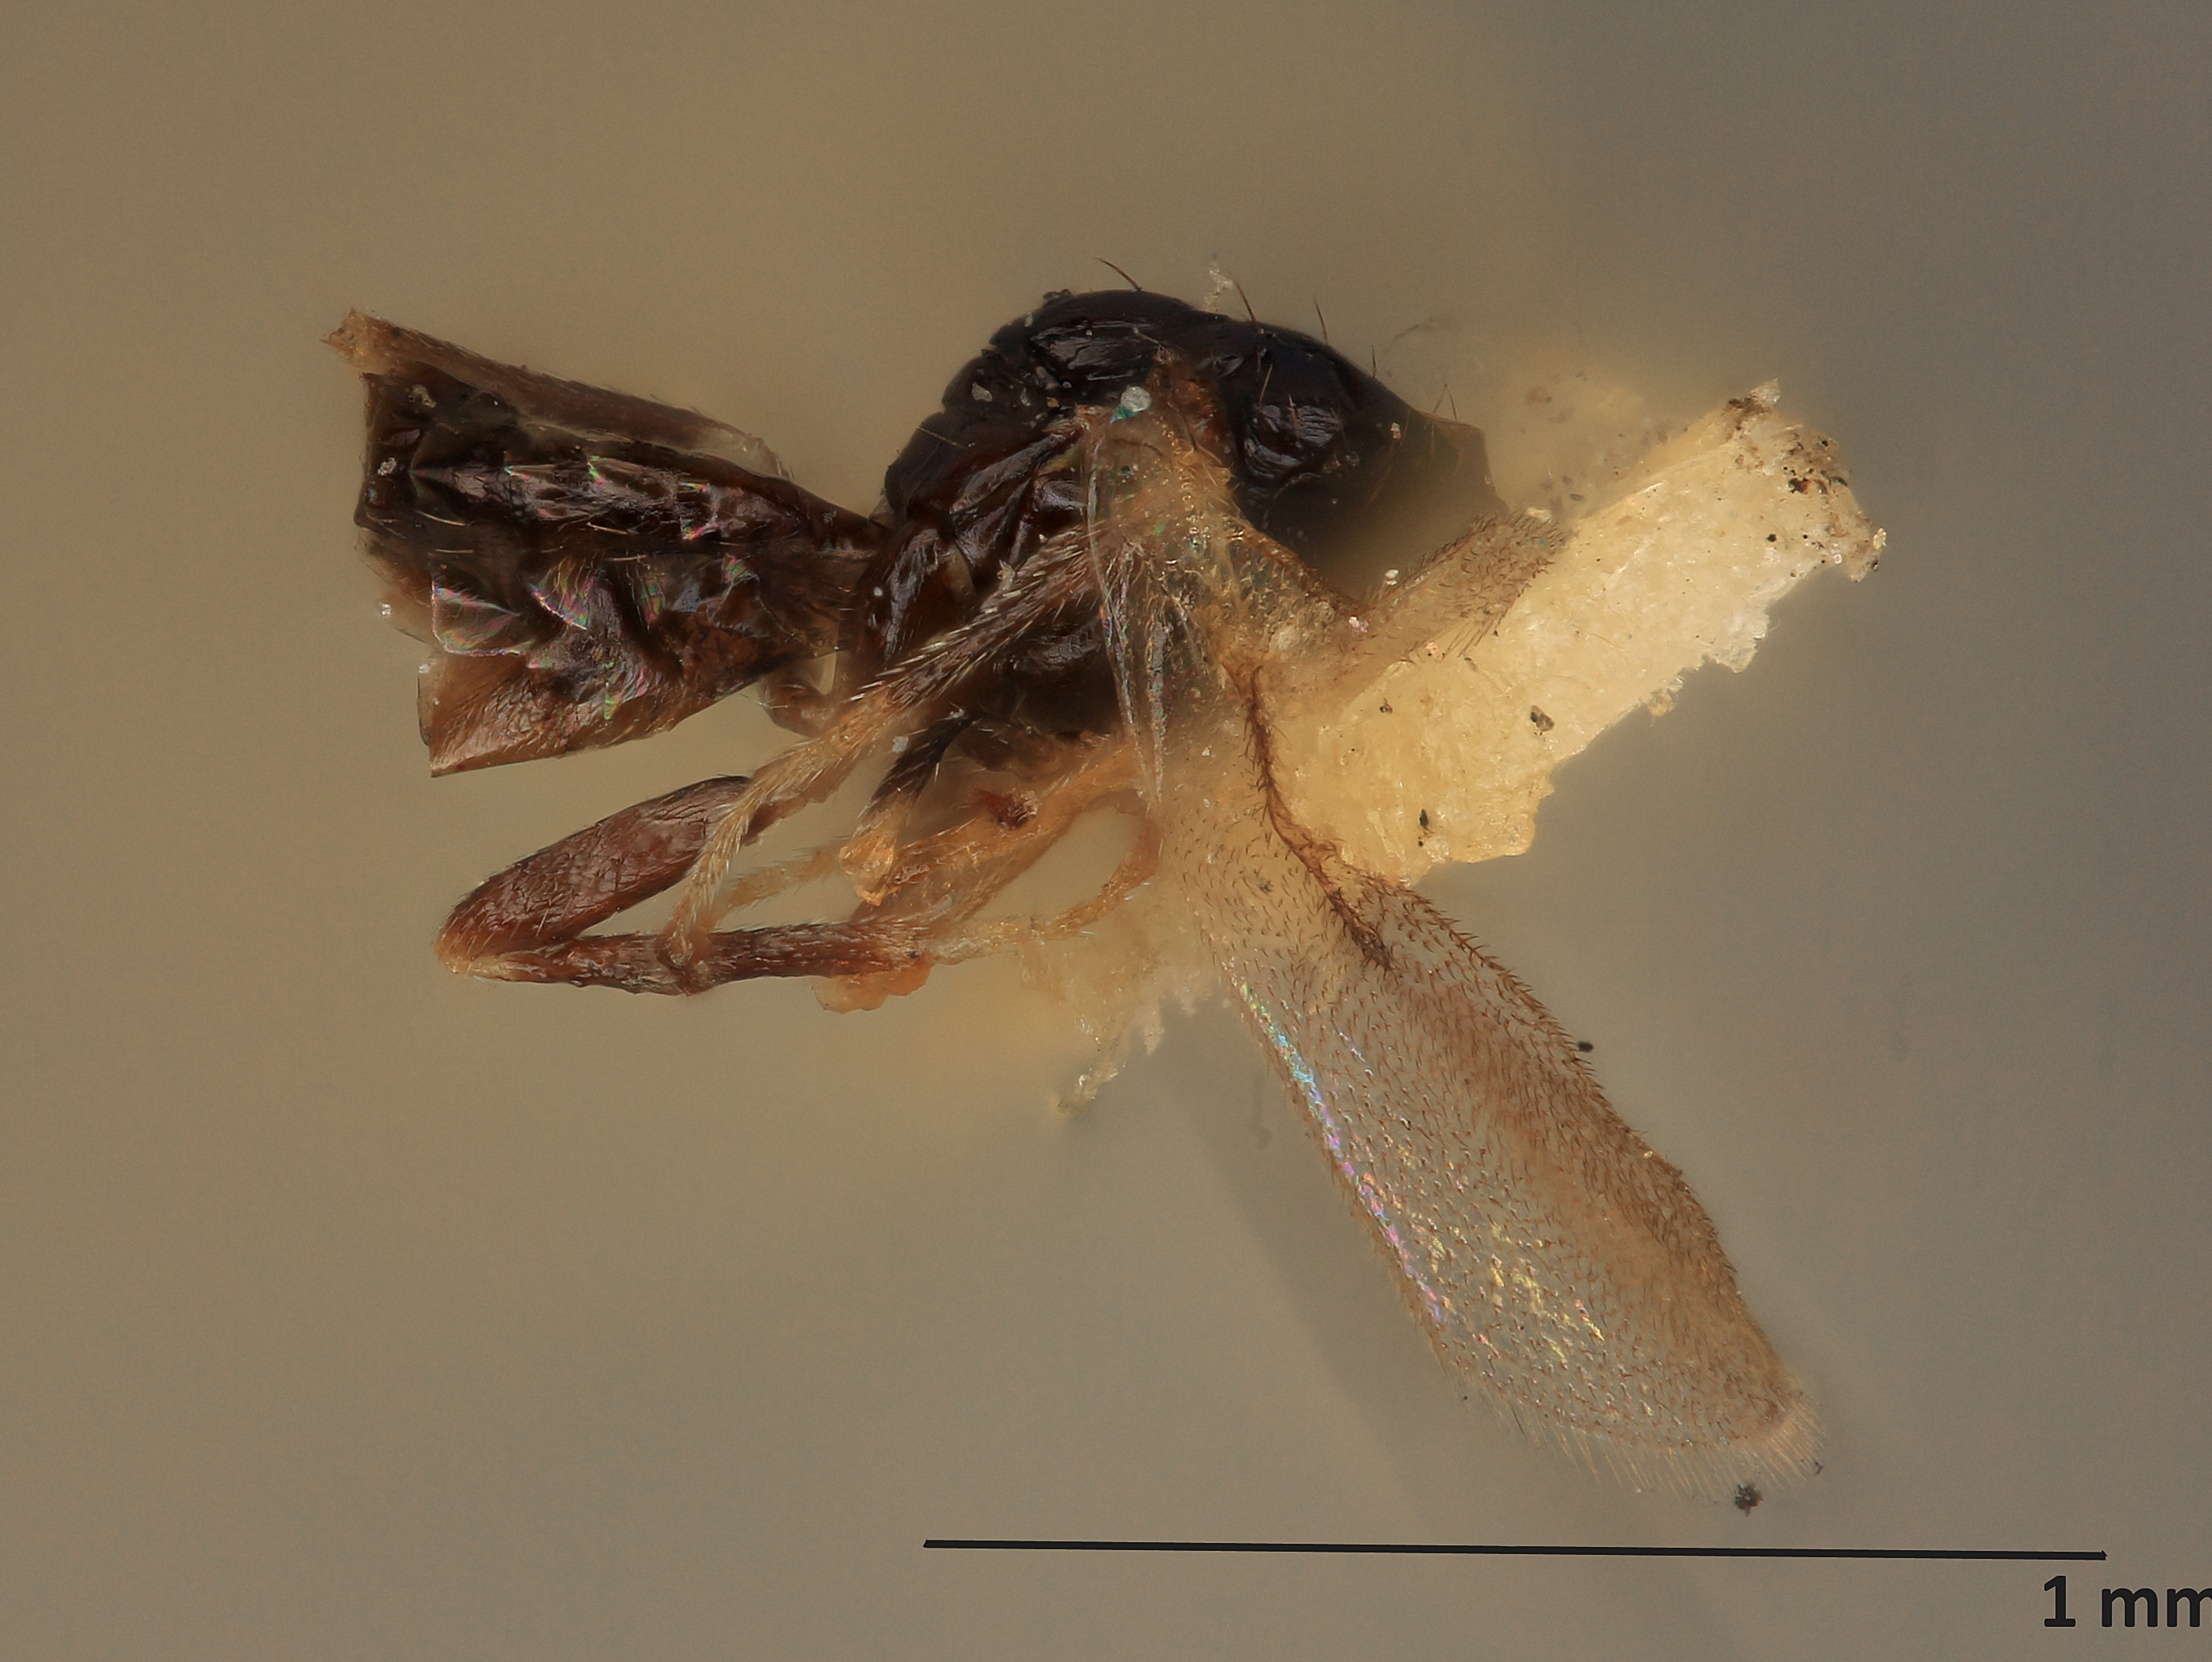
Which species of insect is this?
Aprostoceroloides annapolis
